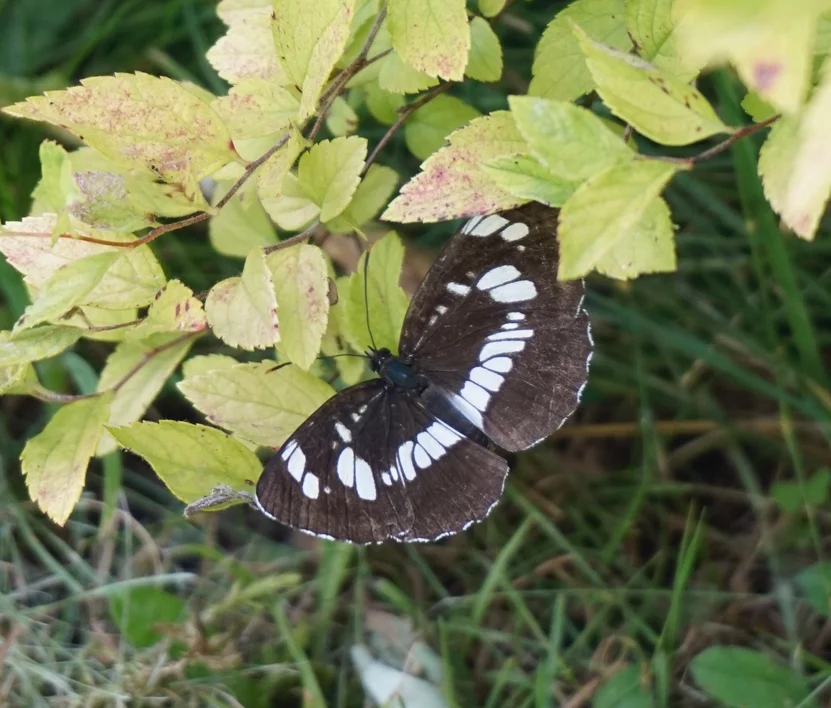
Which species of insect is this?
Neptis rivularis
